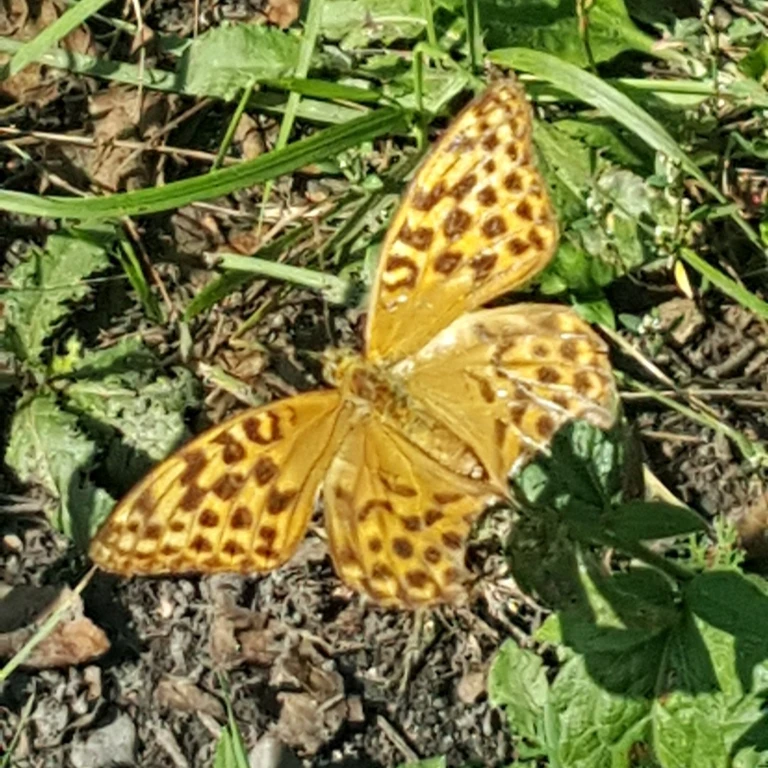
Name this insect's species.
Argynnis paphia
